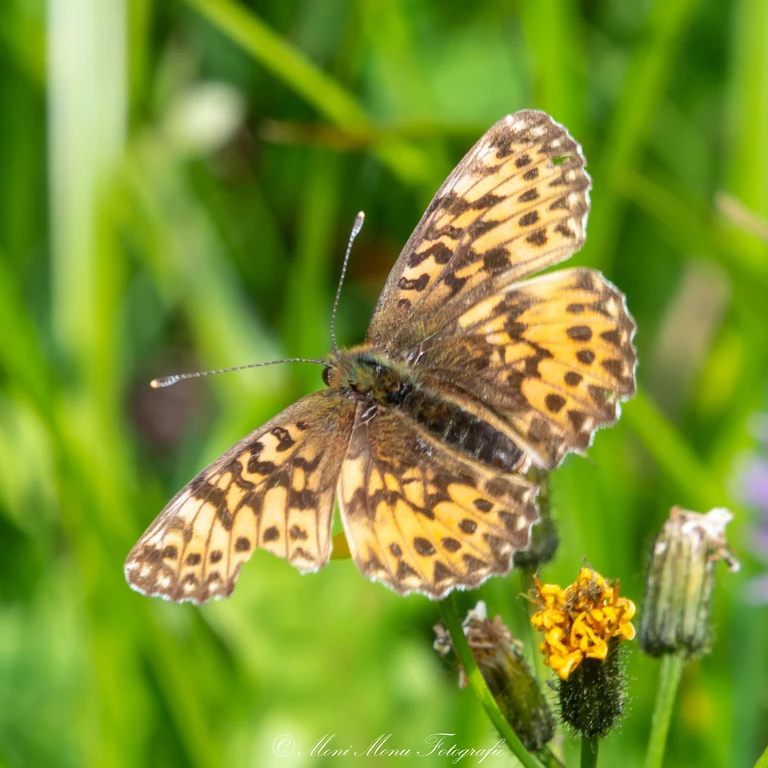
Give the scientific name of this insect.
Boloria titania
